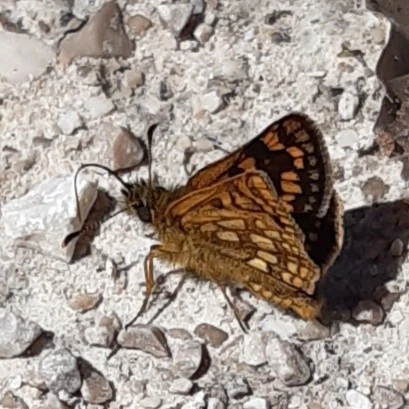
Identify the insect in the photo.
Carterocephalus palaemon
